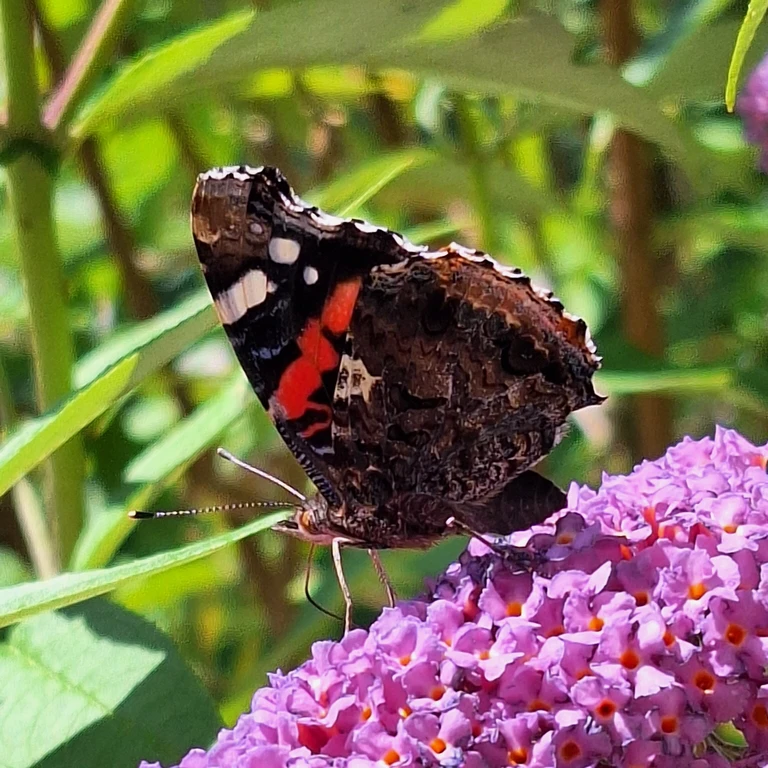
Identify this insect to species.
Vanessa atalanta
